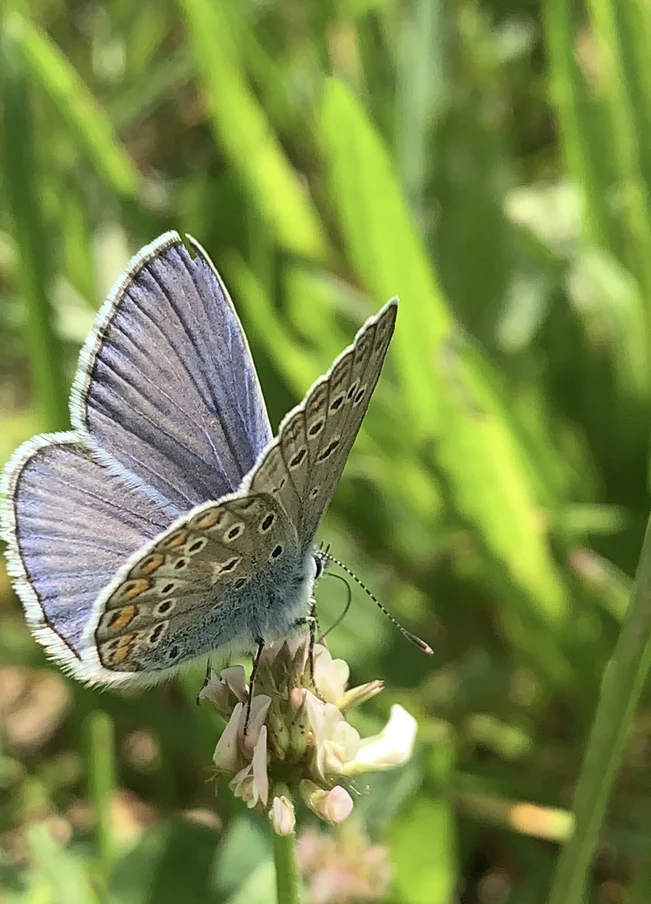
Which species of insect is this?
Polyommatus icarus
